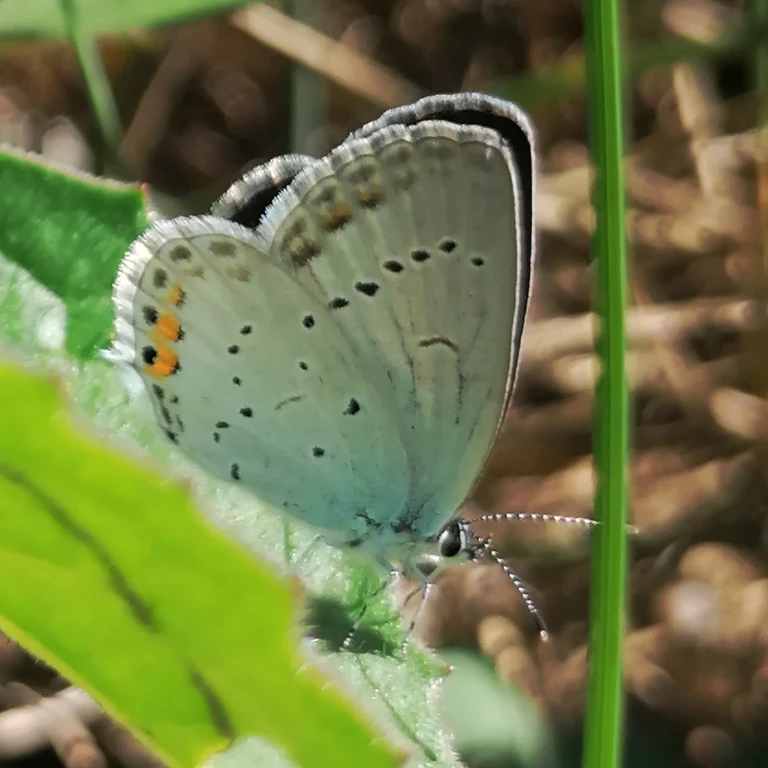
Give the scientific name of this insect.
Cupido argiades (also Elkalyce argiades)
